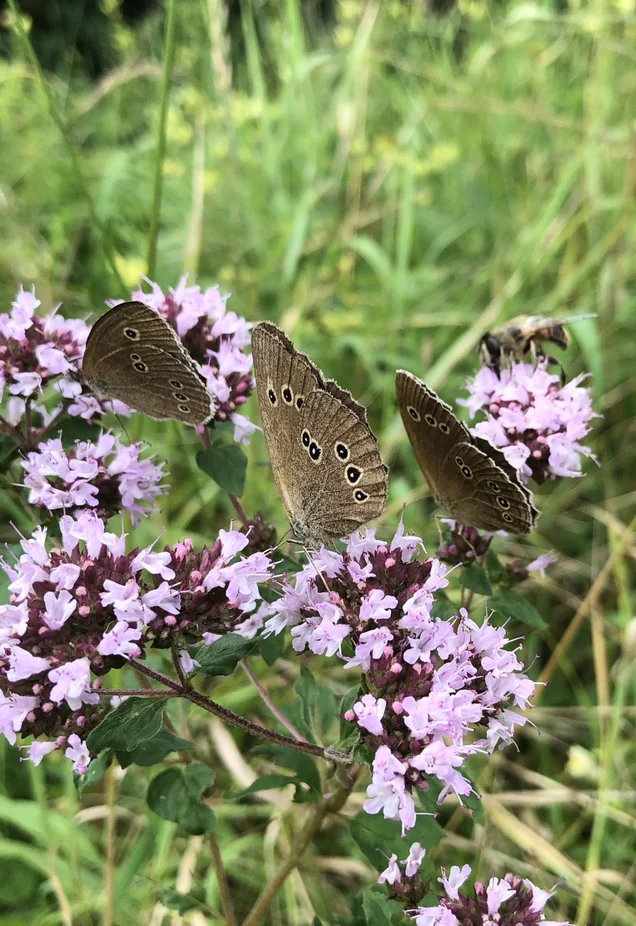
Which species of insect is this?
Aphantopus hyperantus
